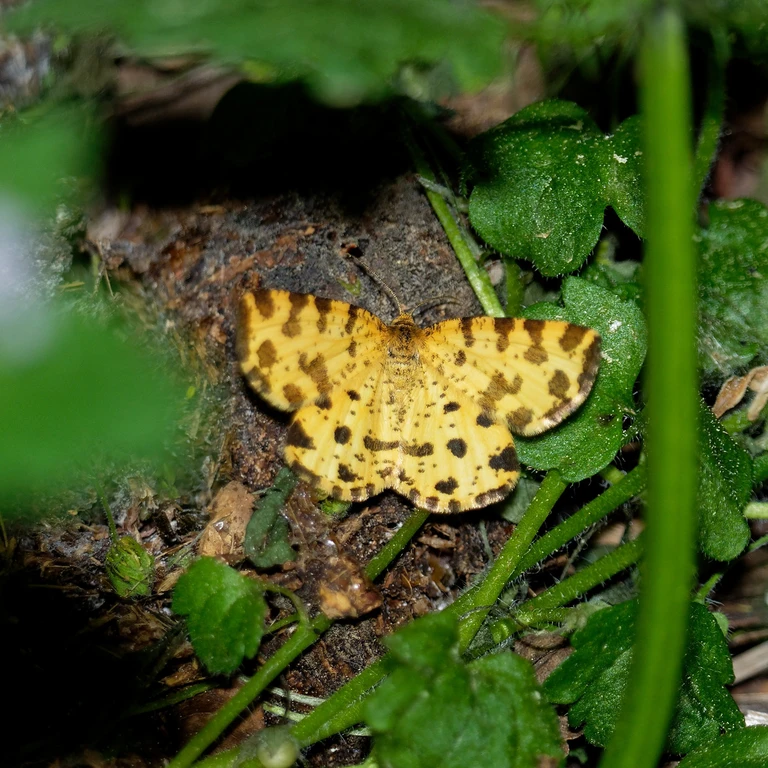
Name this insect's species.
Pseudopanthera macularia
